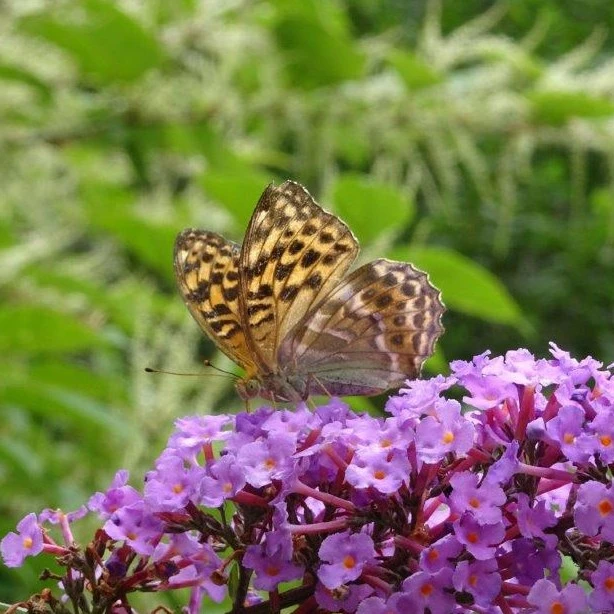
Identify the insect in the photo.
Argynnis paphia
